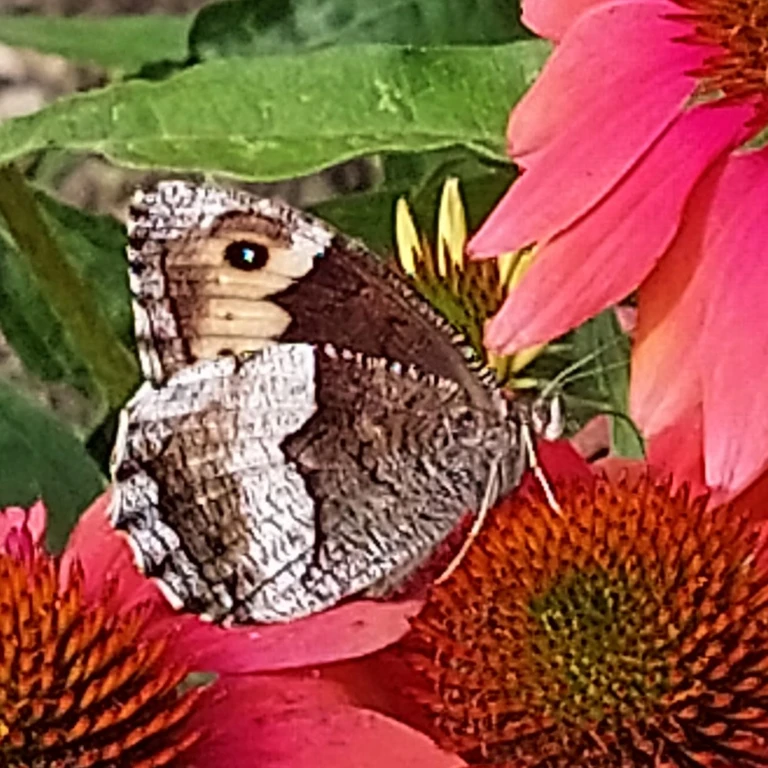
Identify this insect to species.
Hipparchia alcyone
